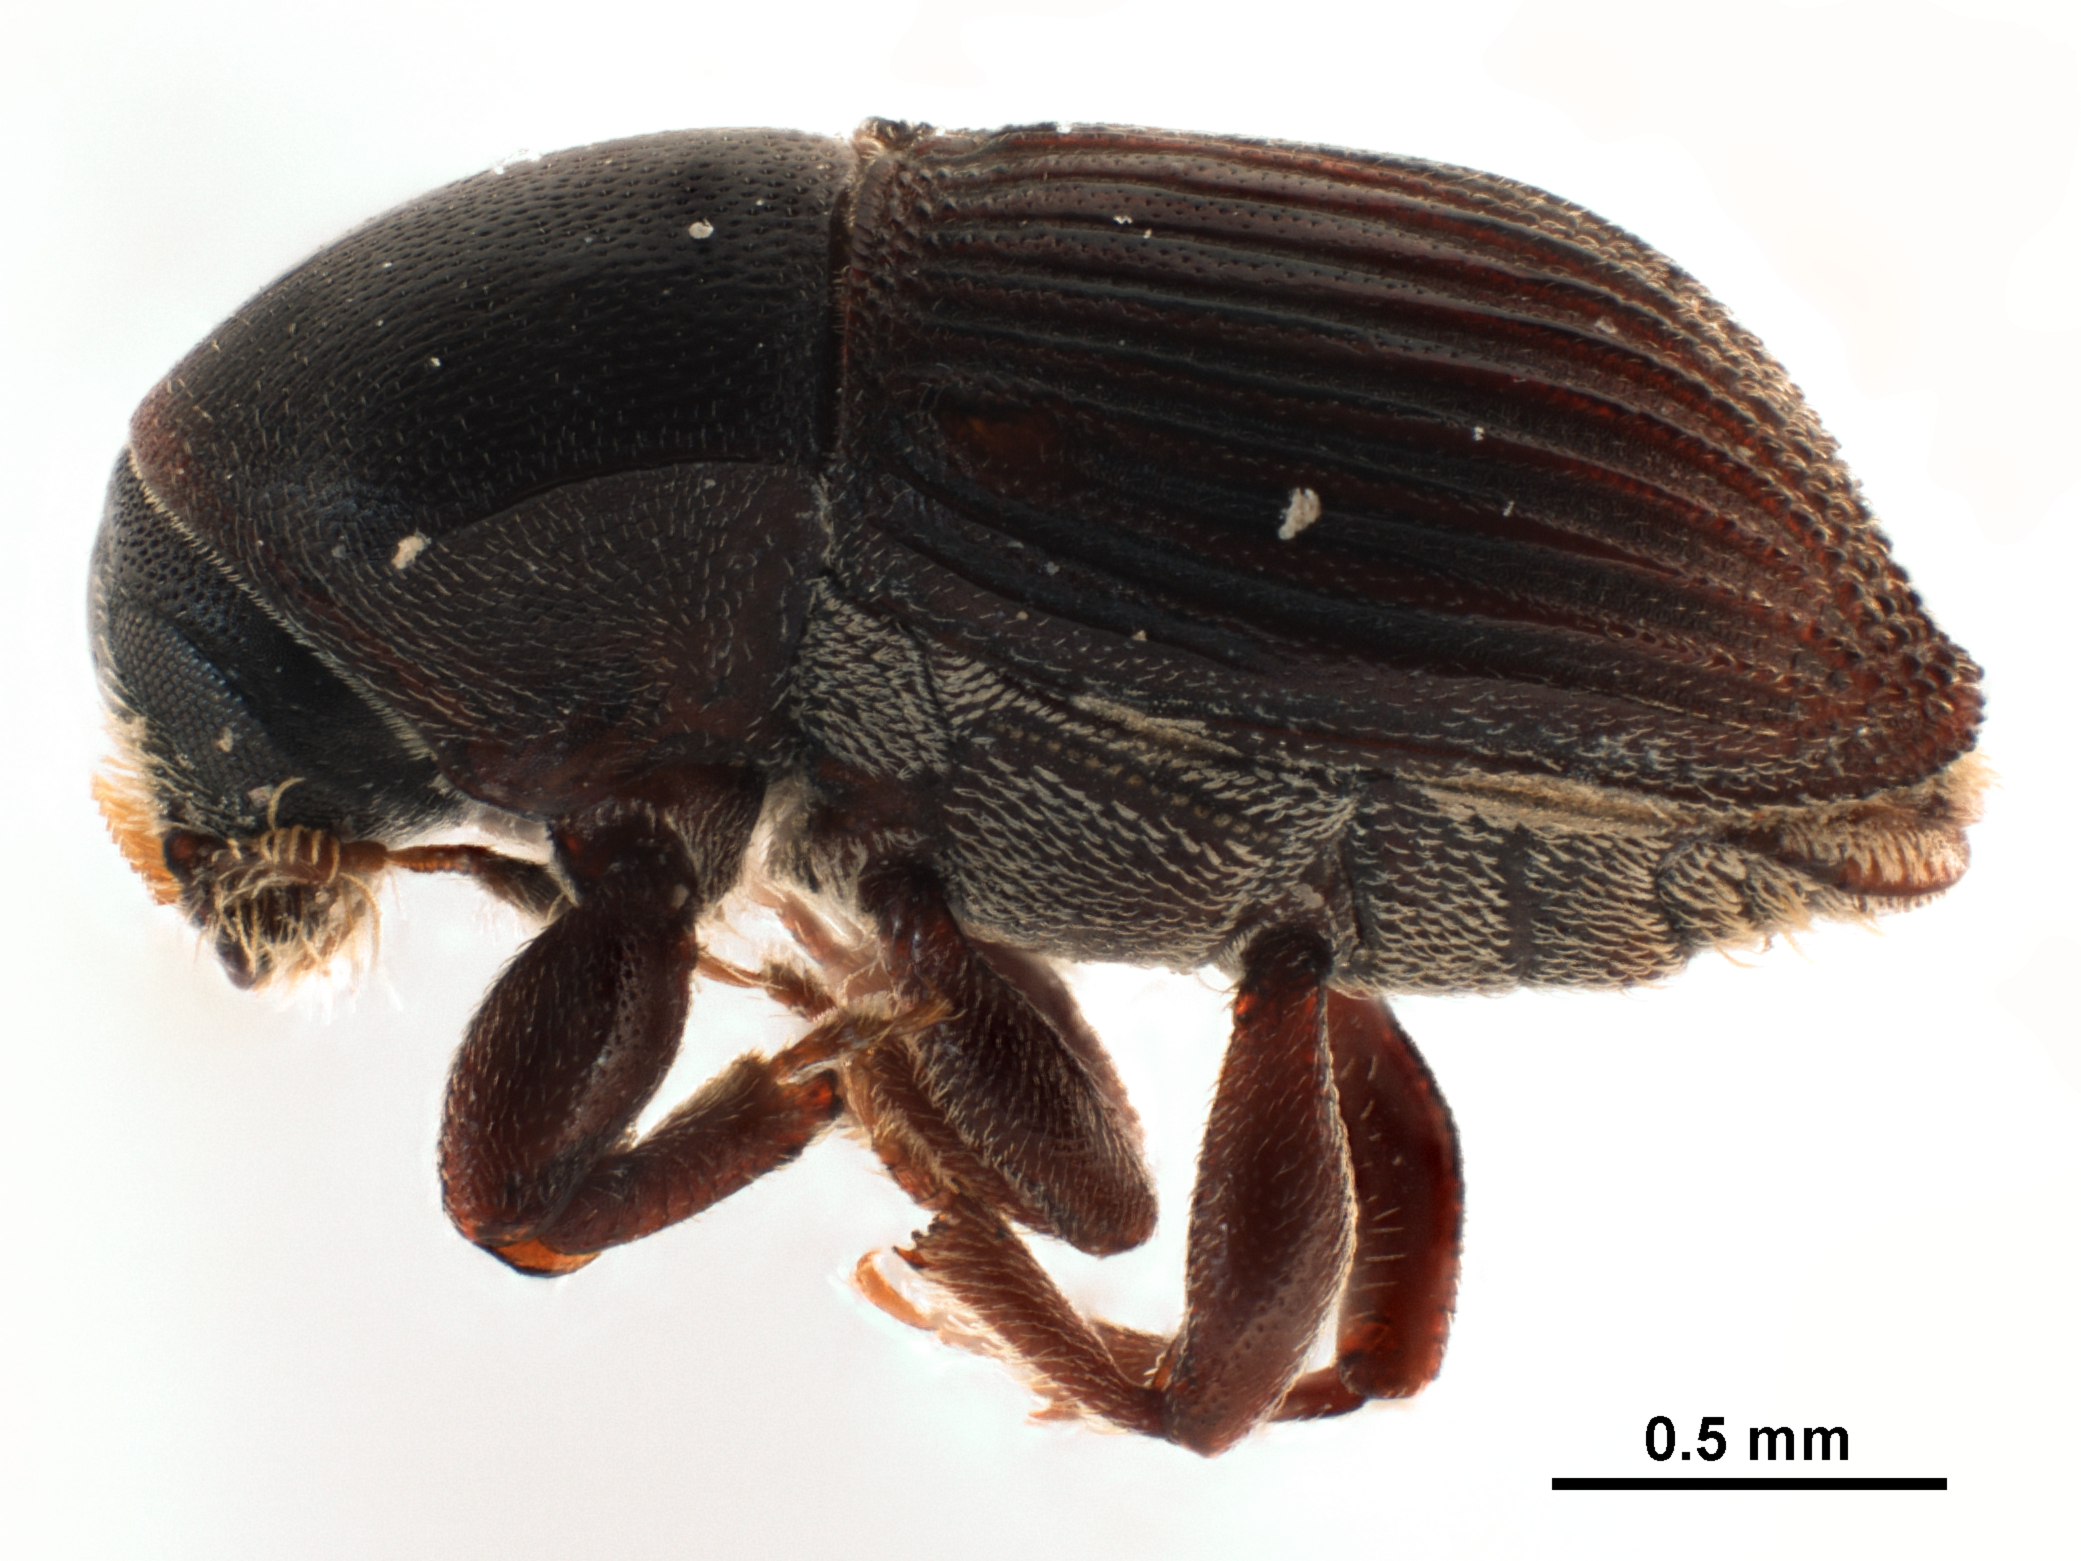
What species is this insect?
Sternobothrus bicaudatus
